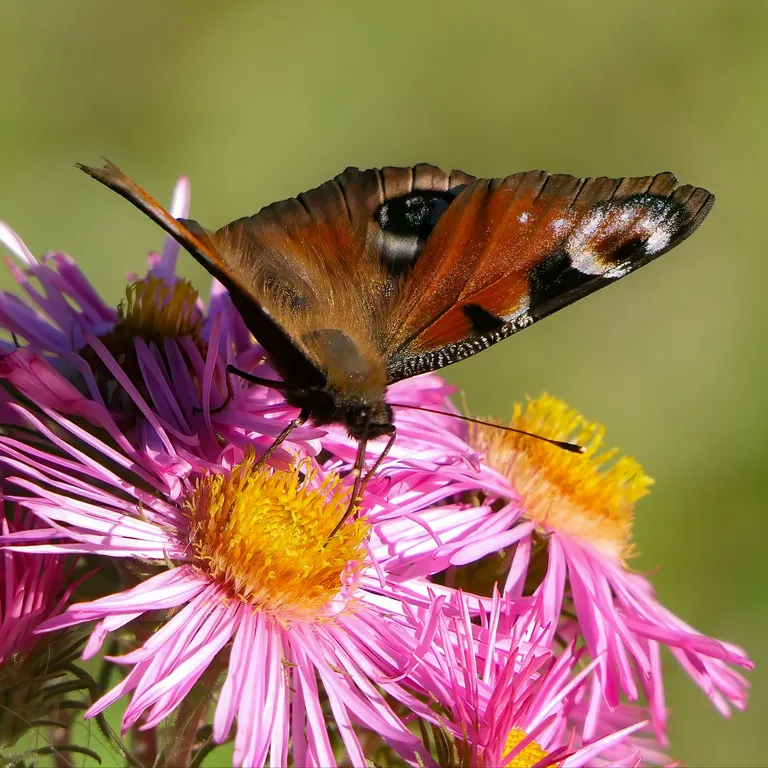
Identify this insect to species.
Aglais io
